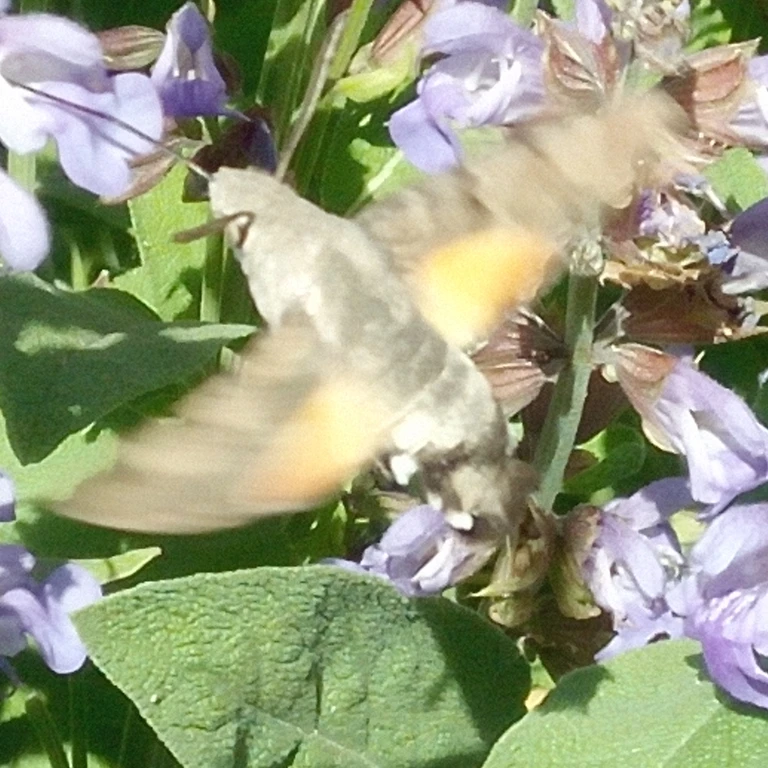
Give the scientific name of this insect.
Macroglossum stellatarum
